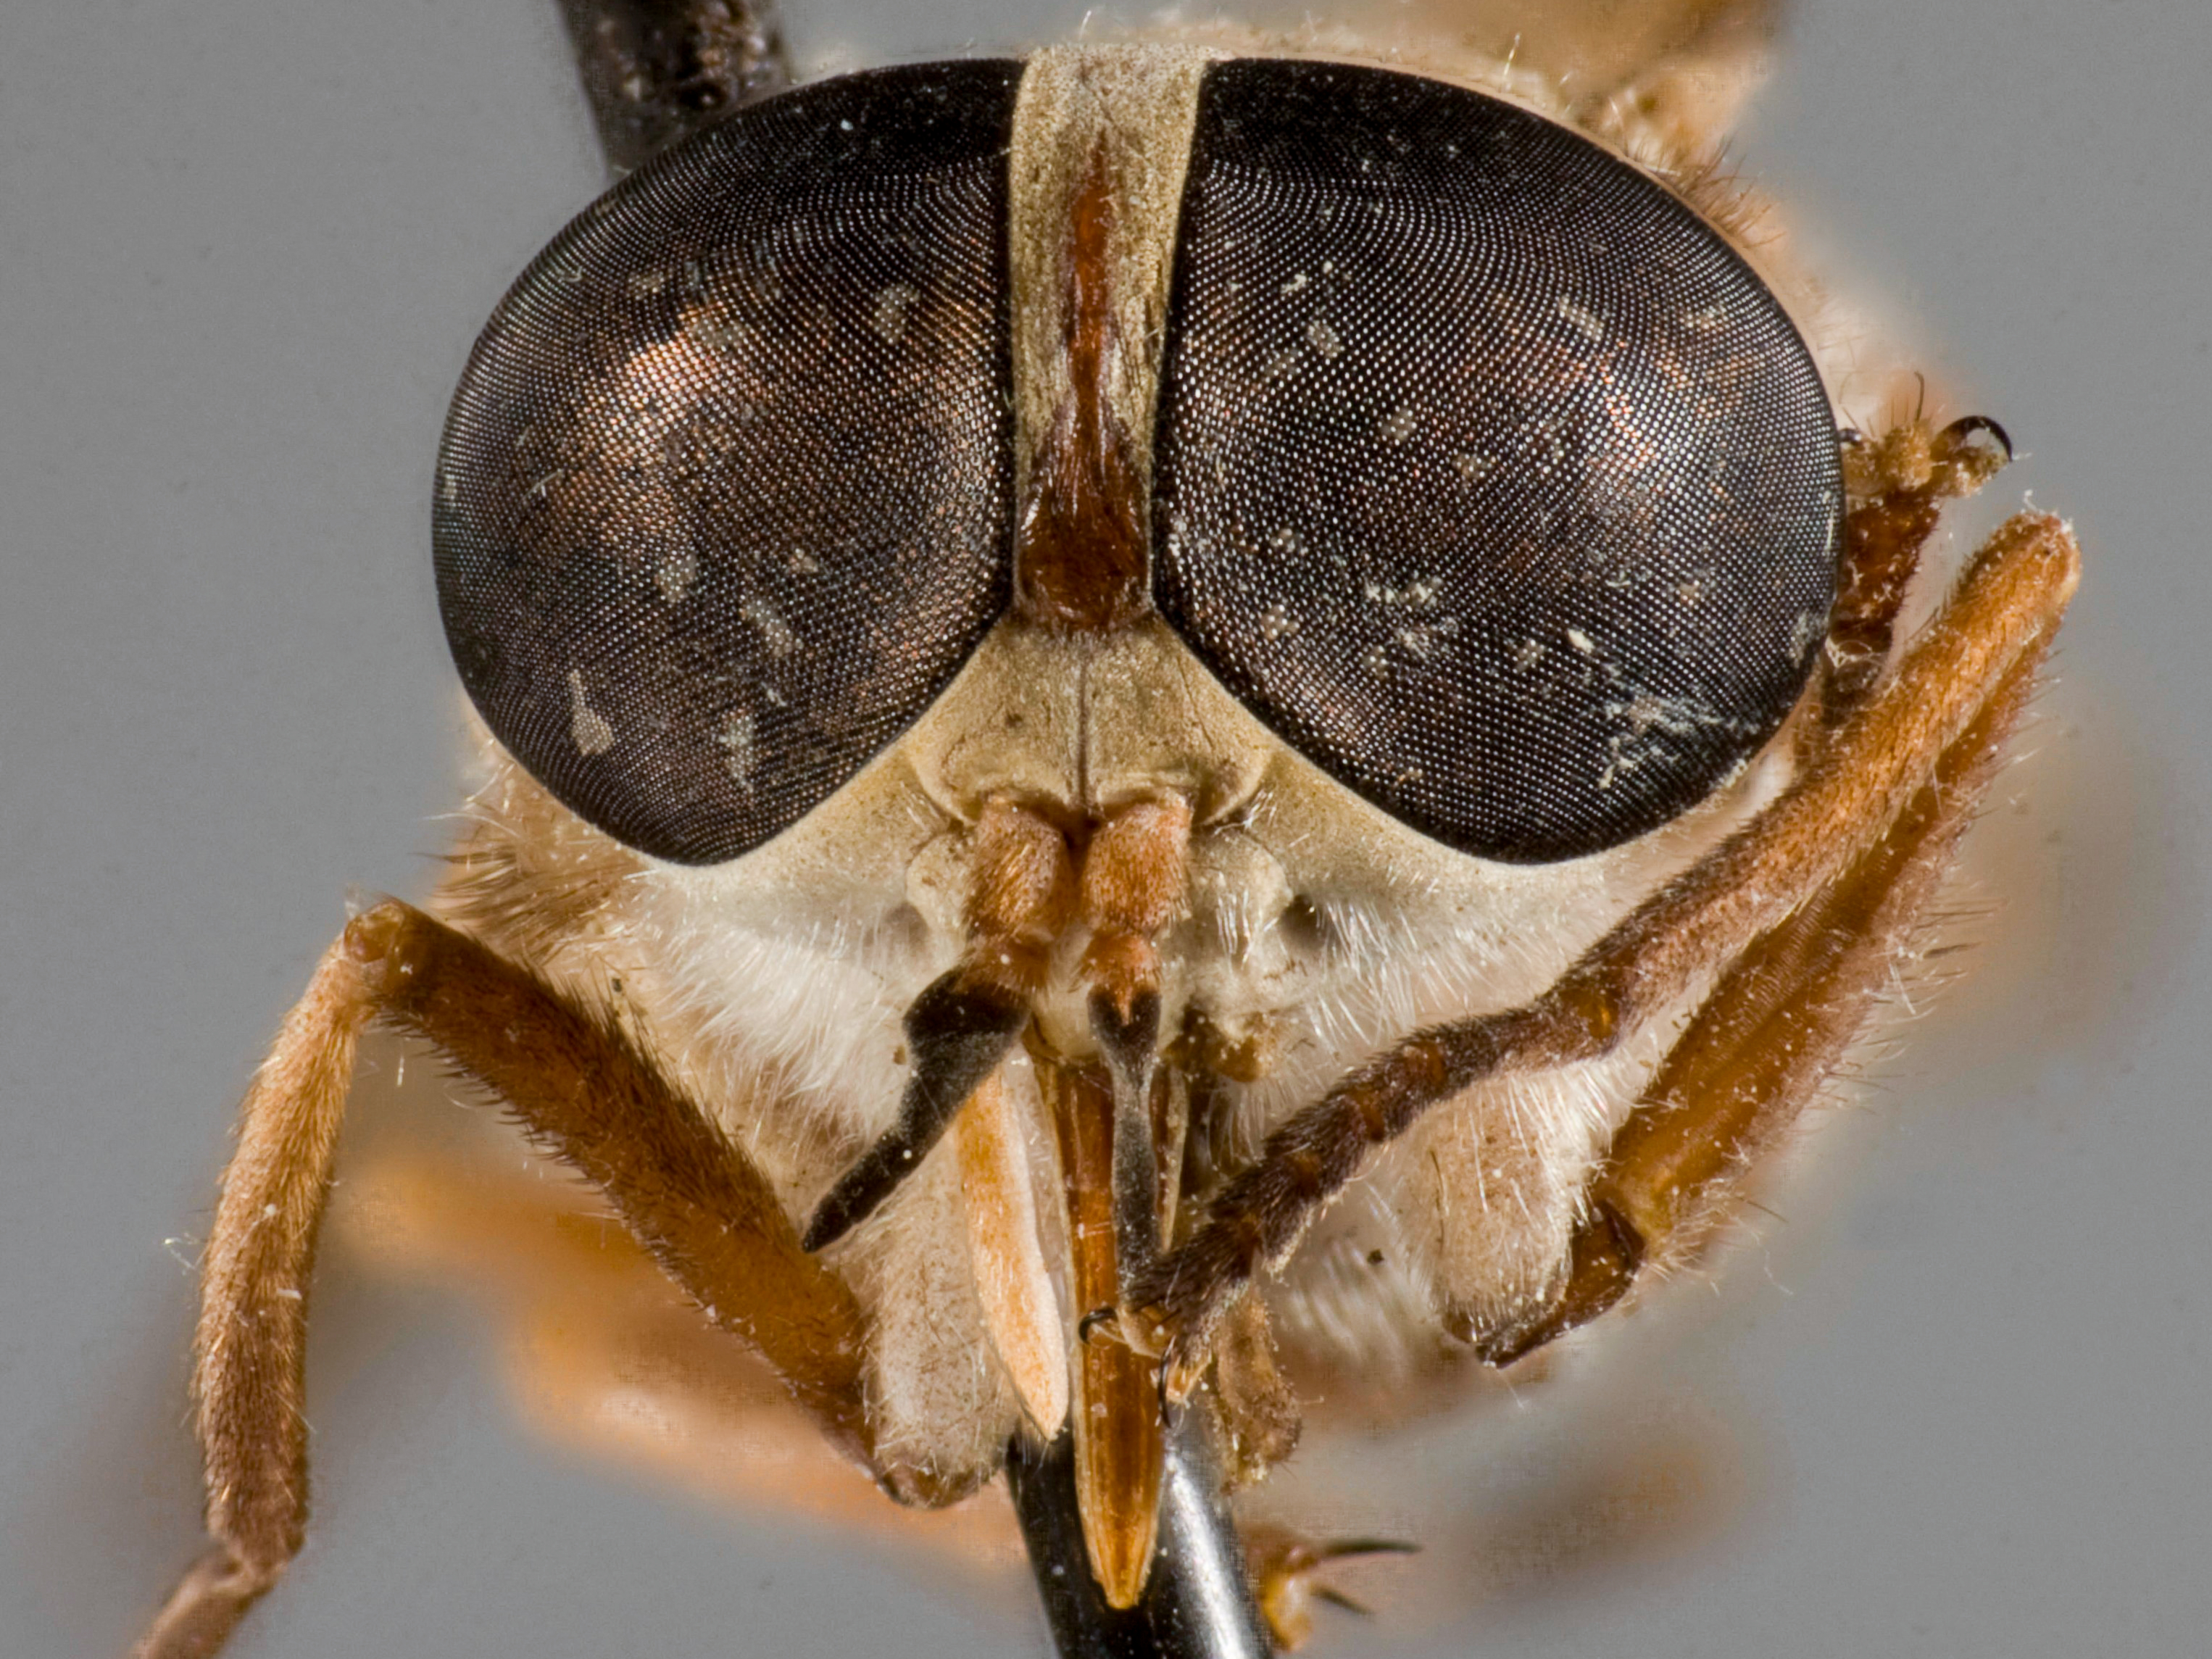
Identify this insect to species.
Tabanus coarctatus
